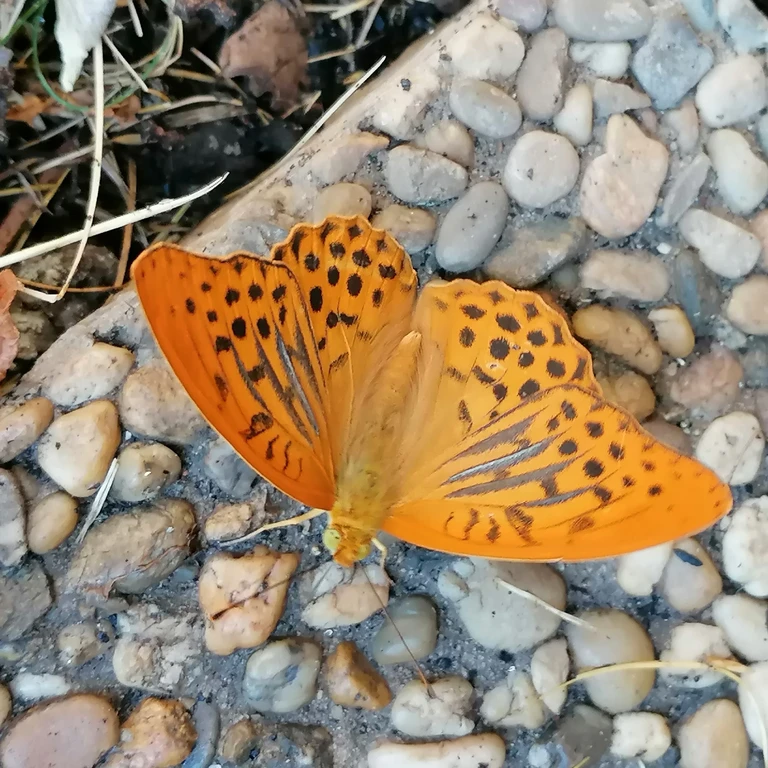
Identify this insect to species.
Argynnis paphia
